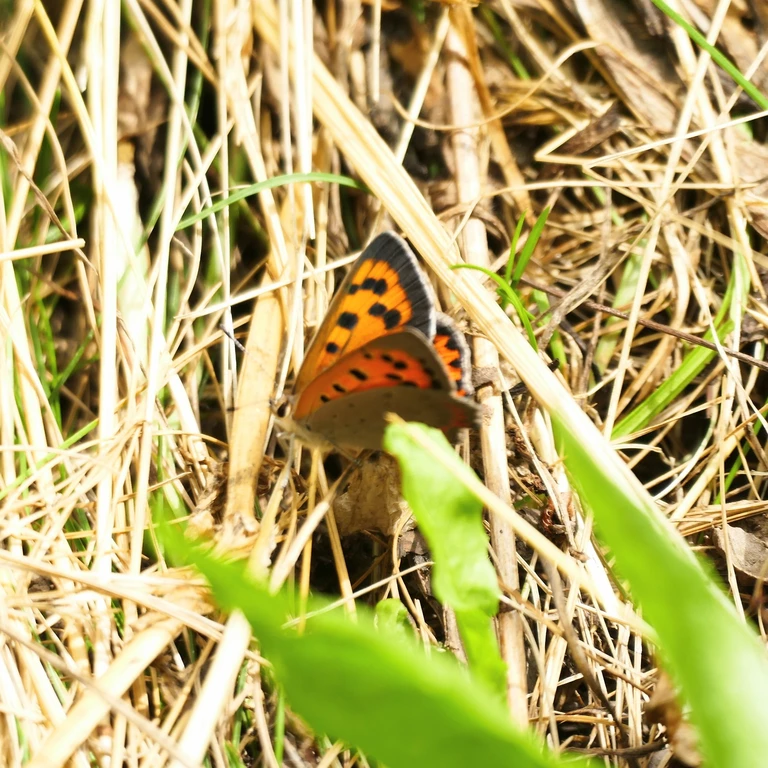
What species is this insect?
Lycaena phlaeas
